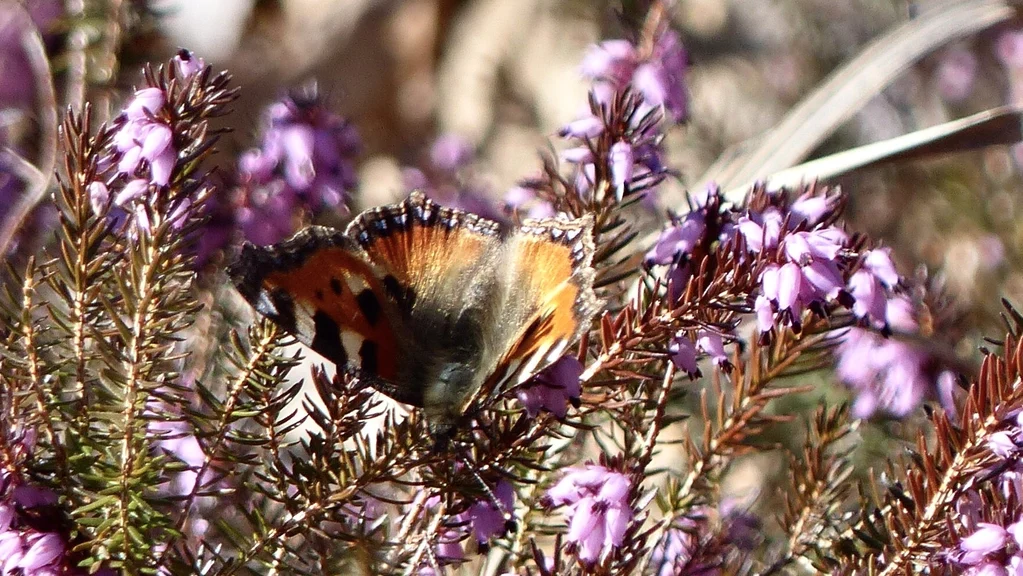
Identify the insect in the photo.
Aglais urticae
